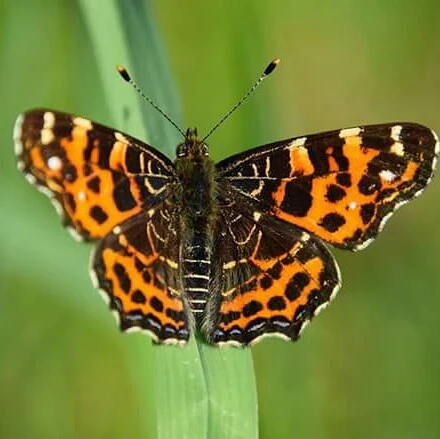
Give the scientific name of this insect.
Araschnia levana
